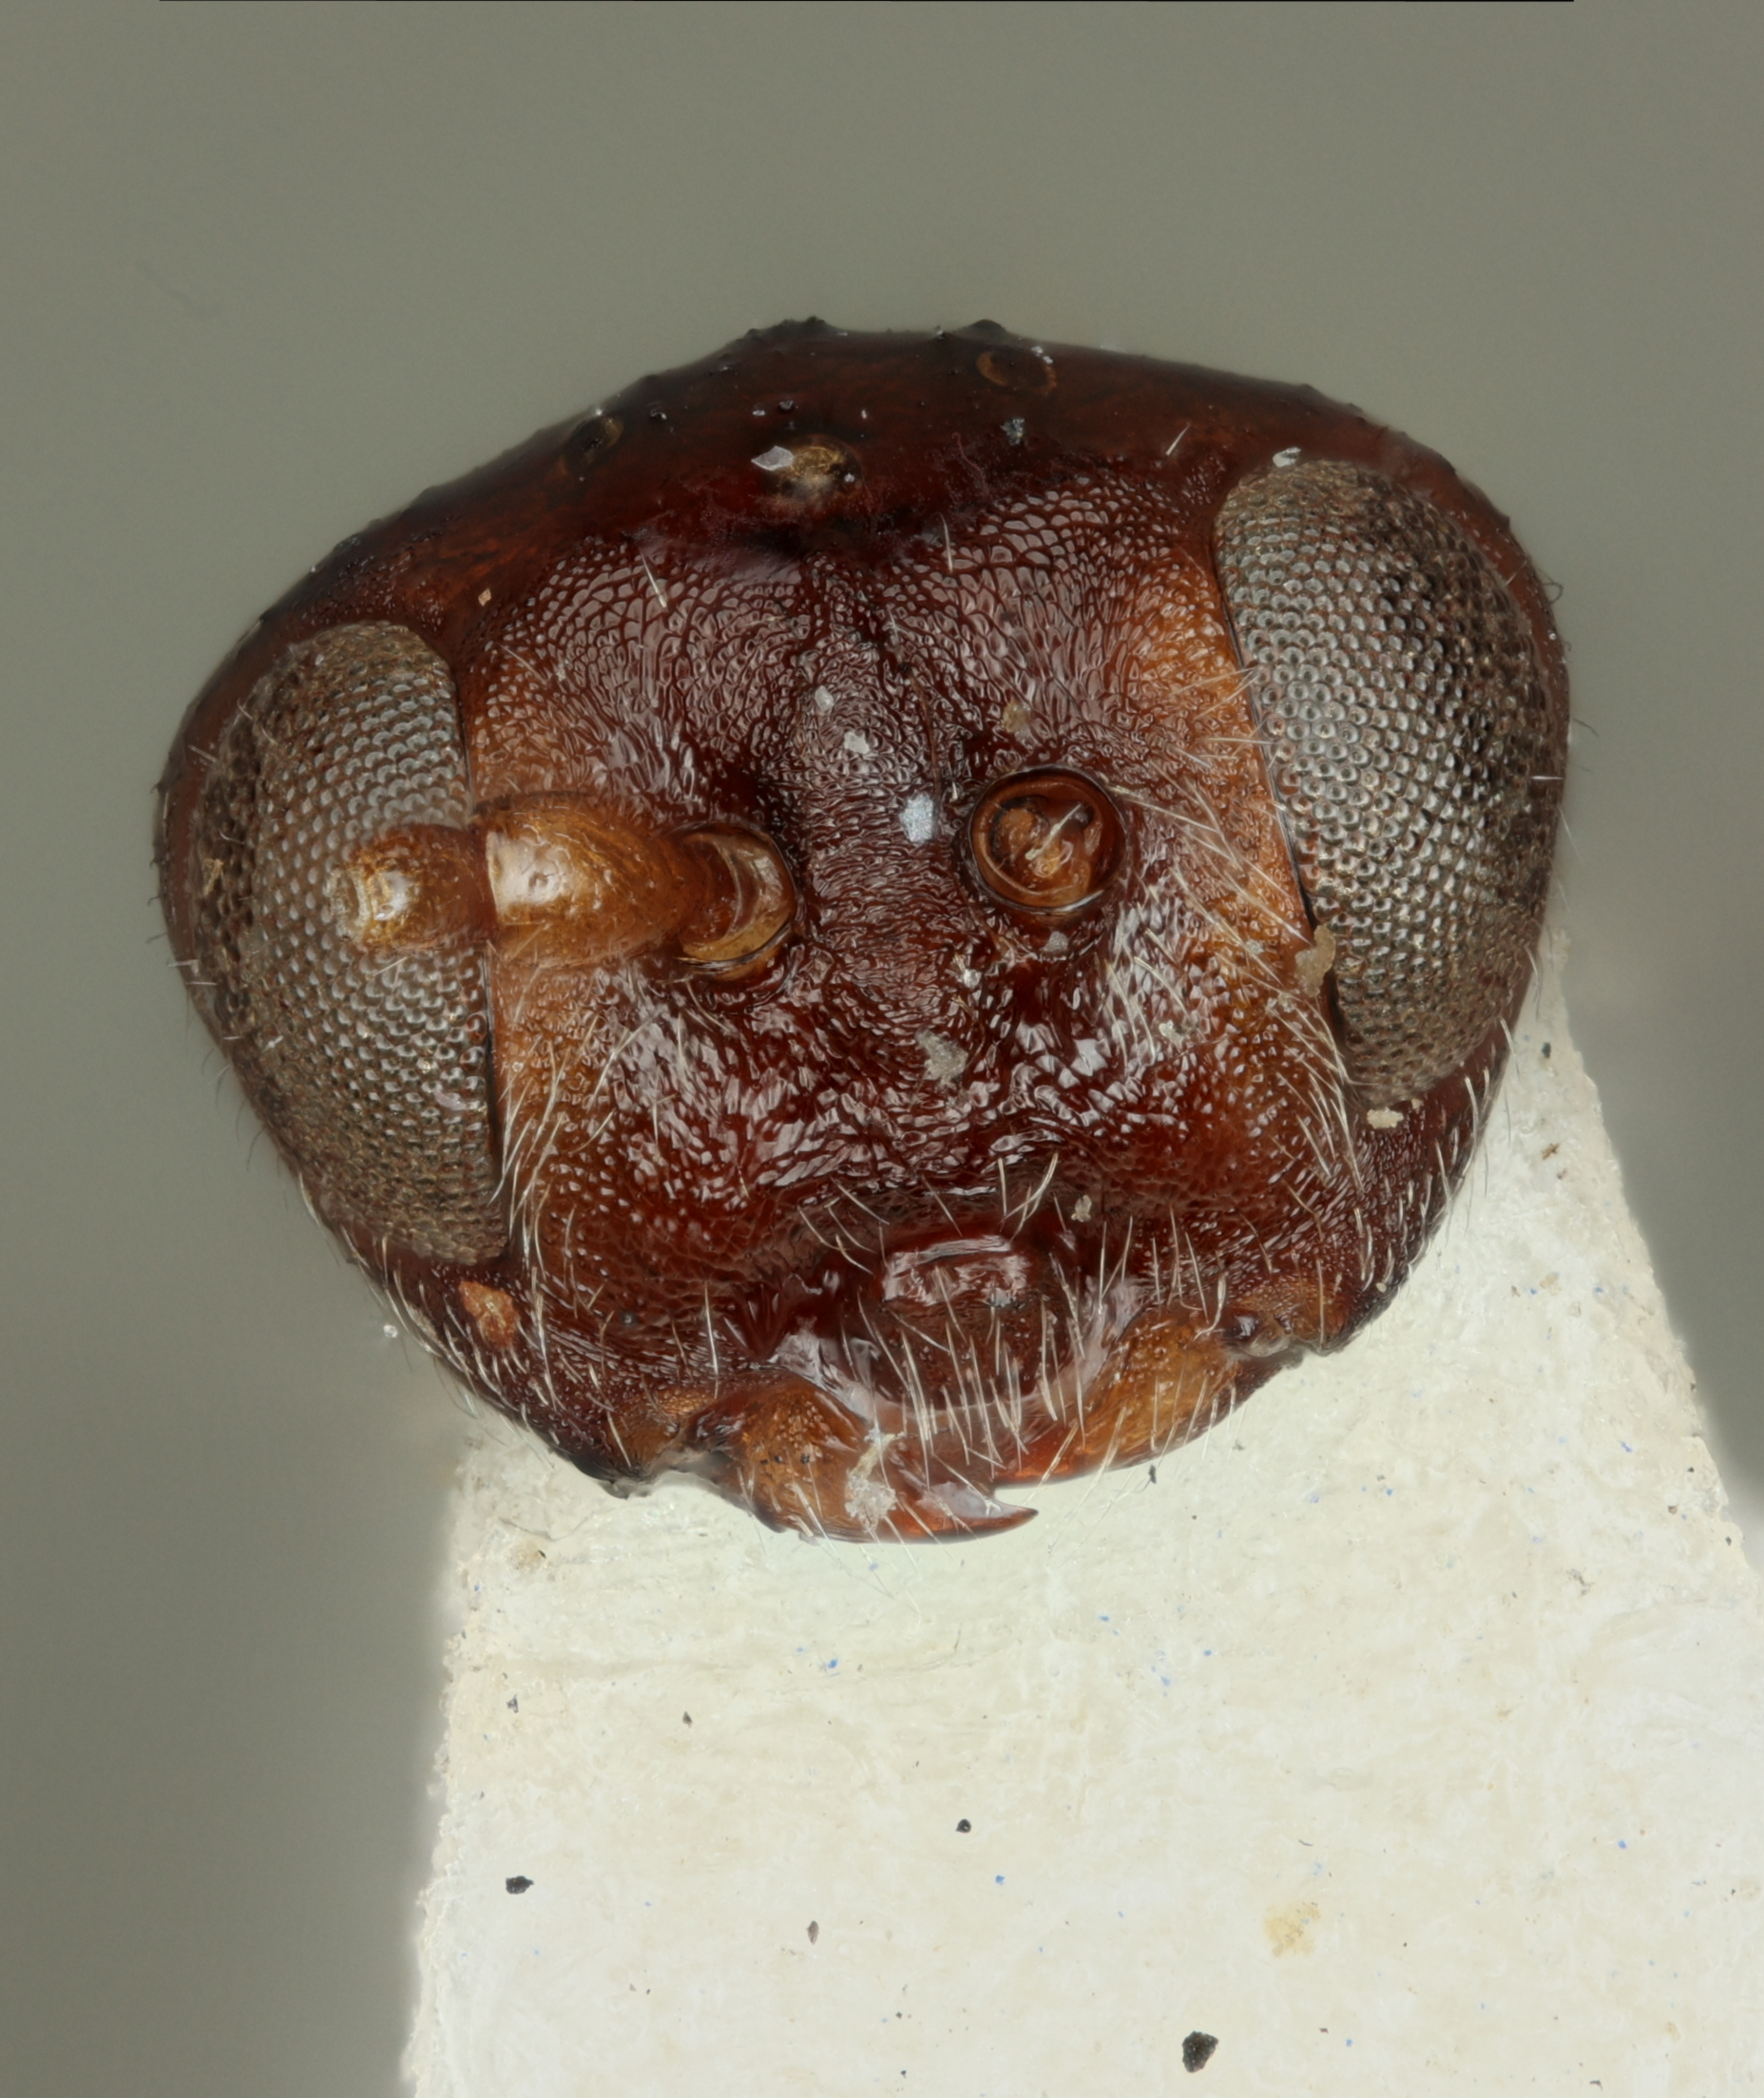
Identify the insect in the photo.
Philonix fulvicollis
